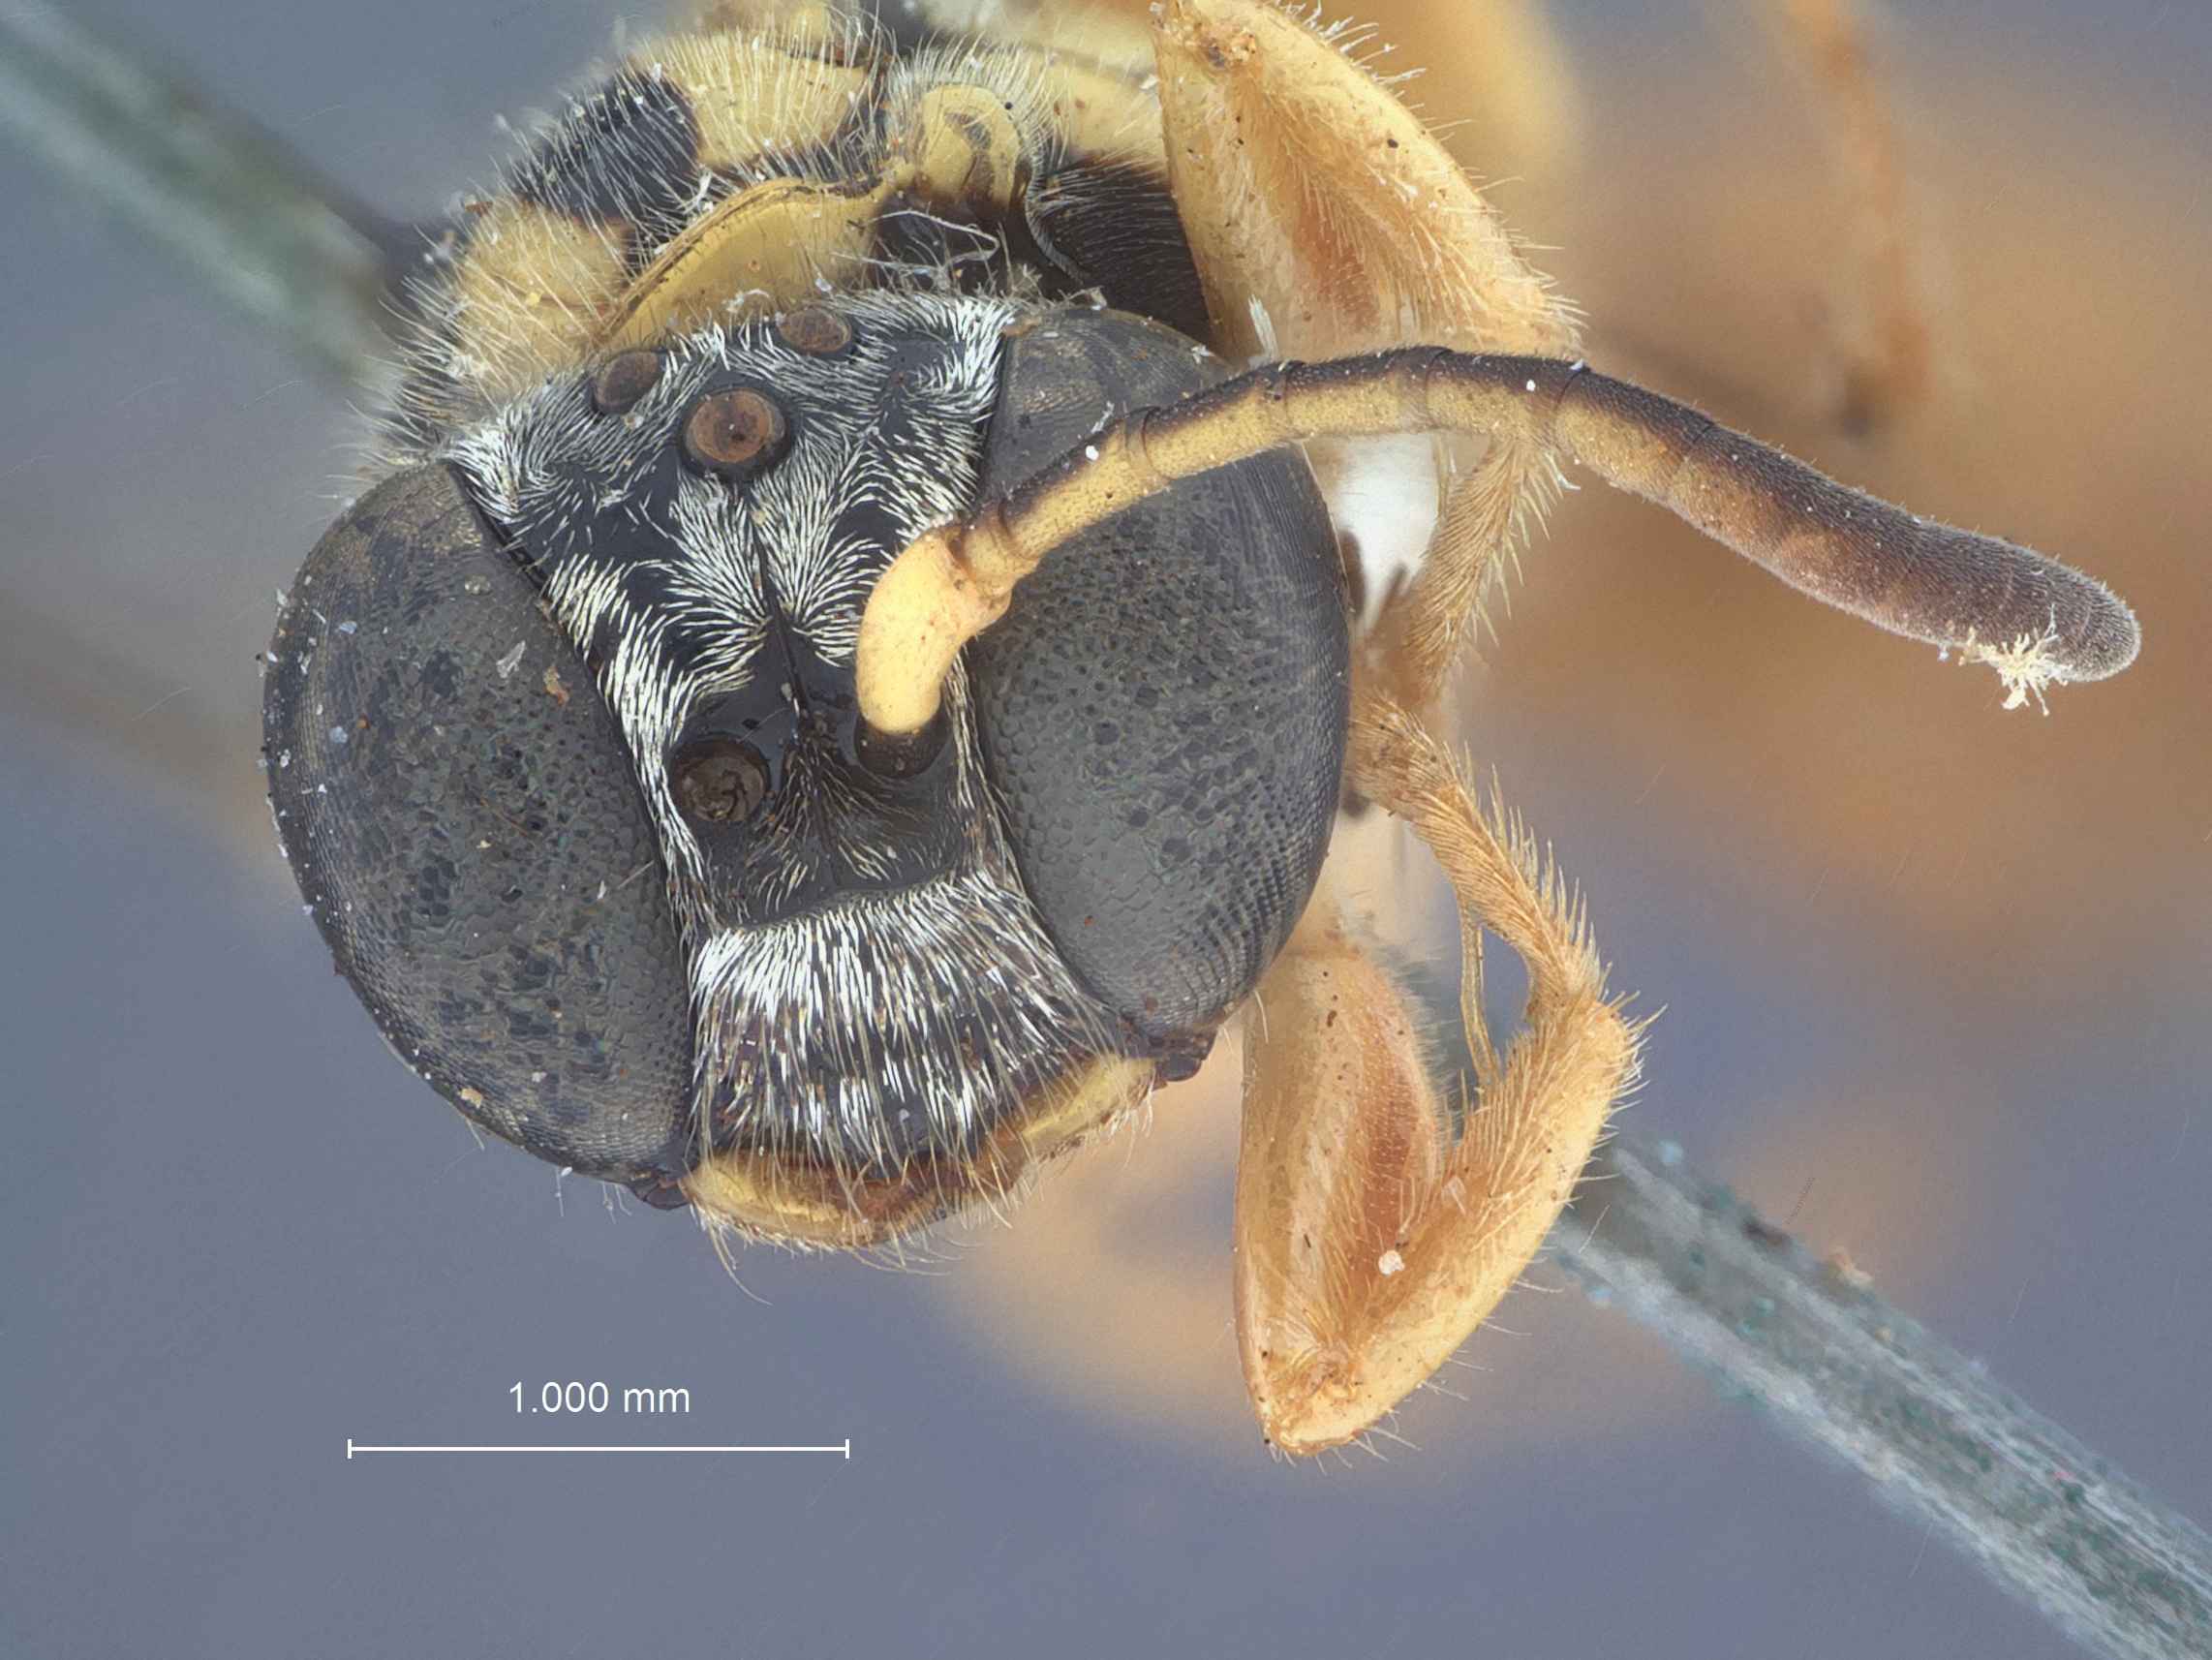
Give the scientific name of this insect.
Psenulus diversus
